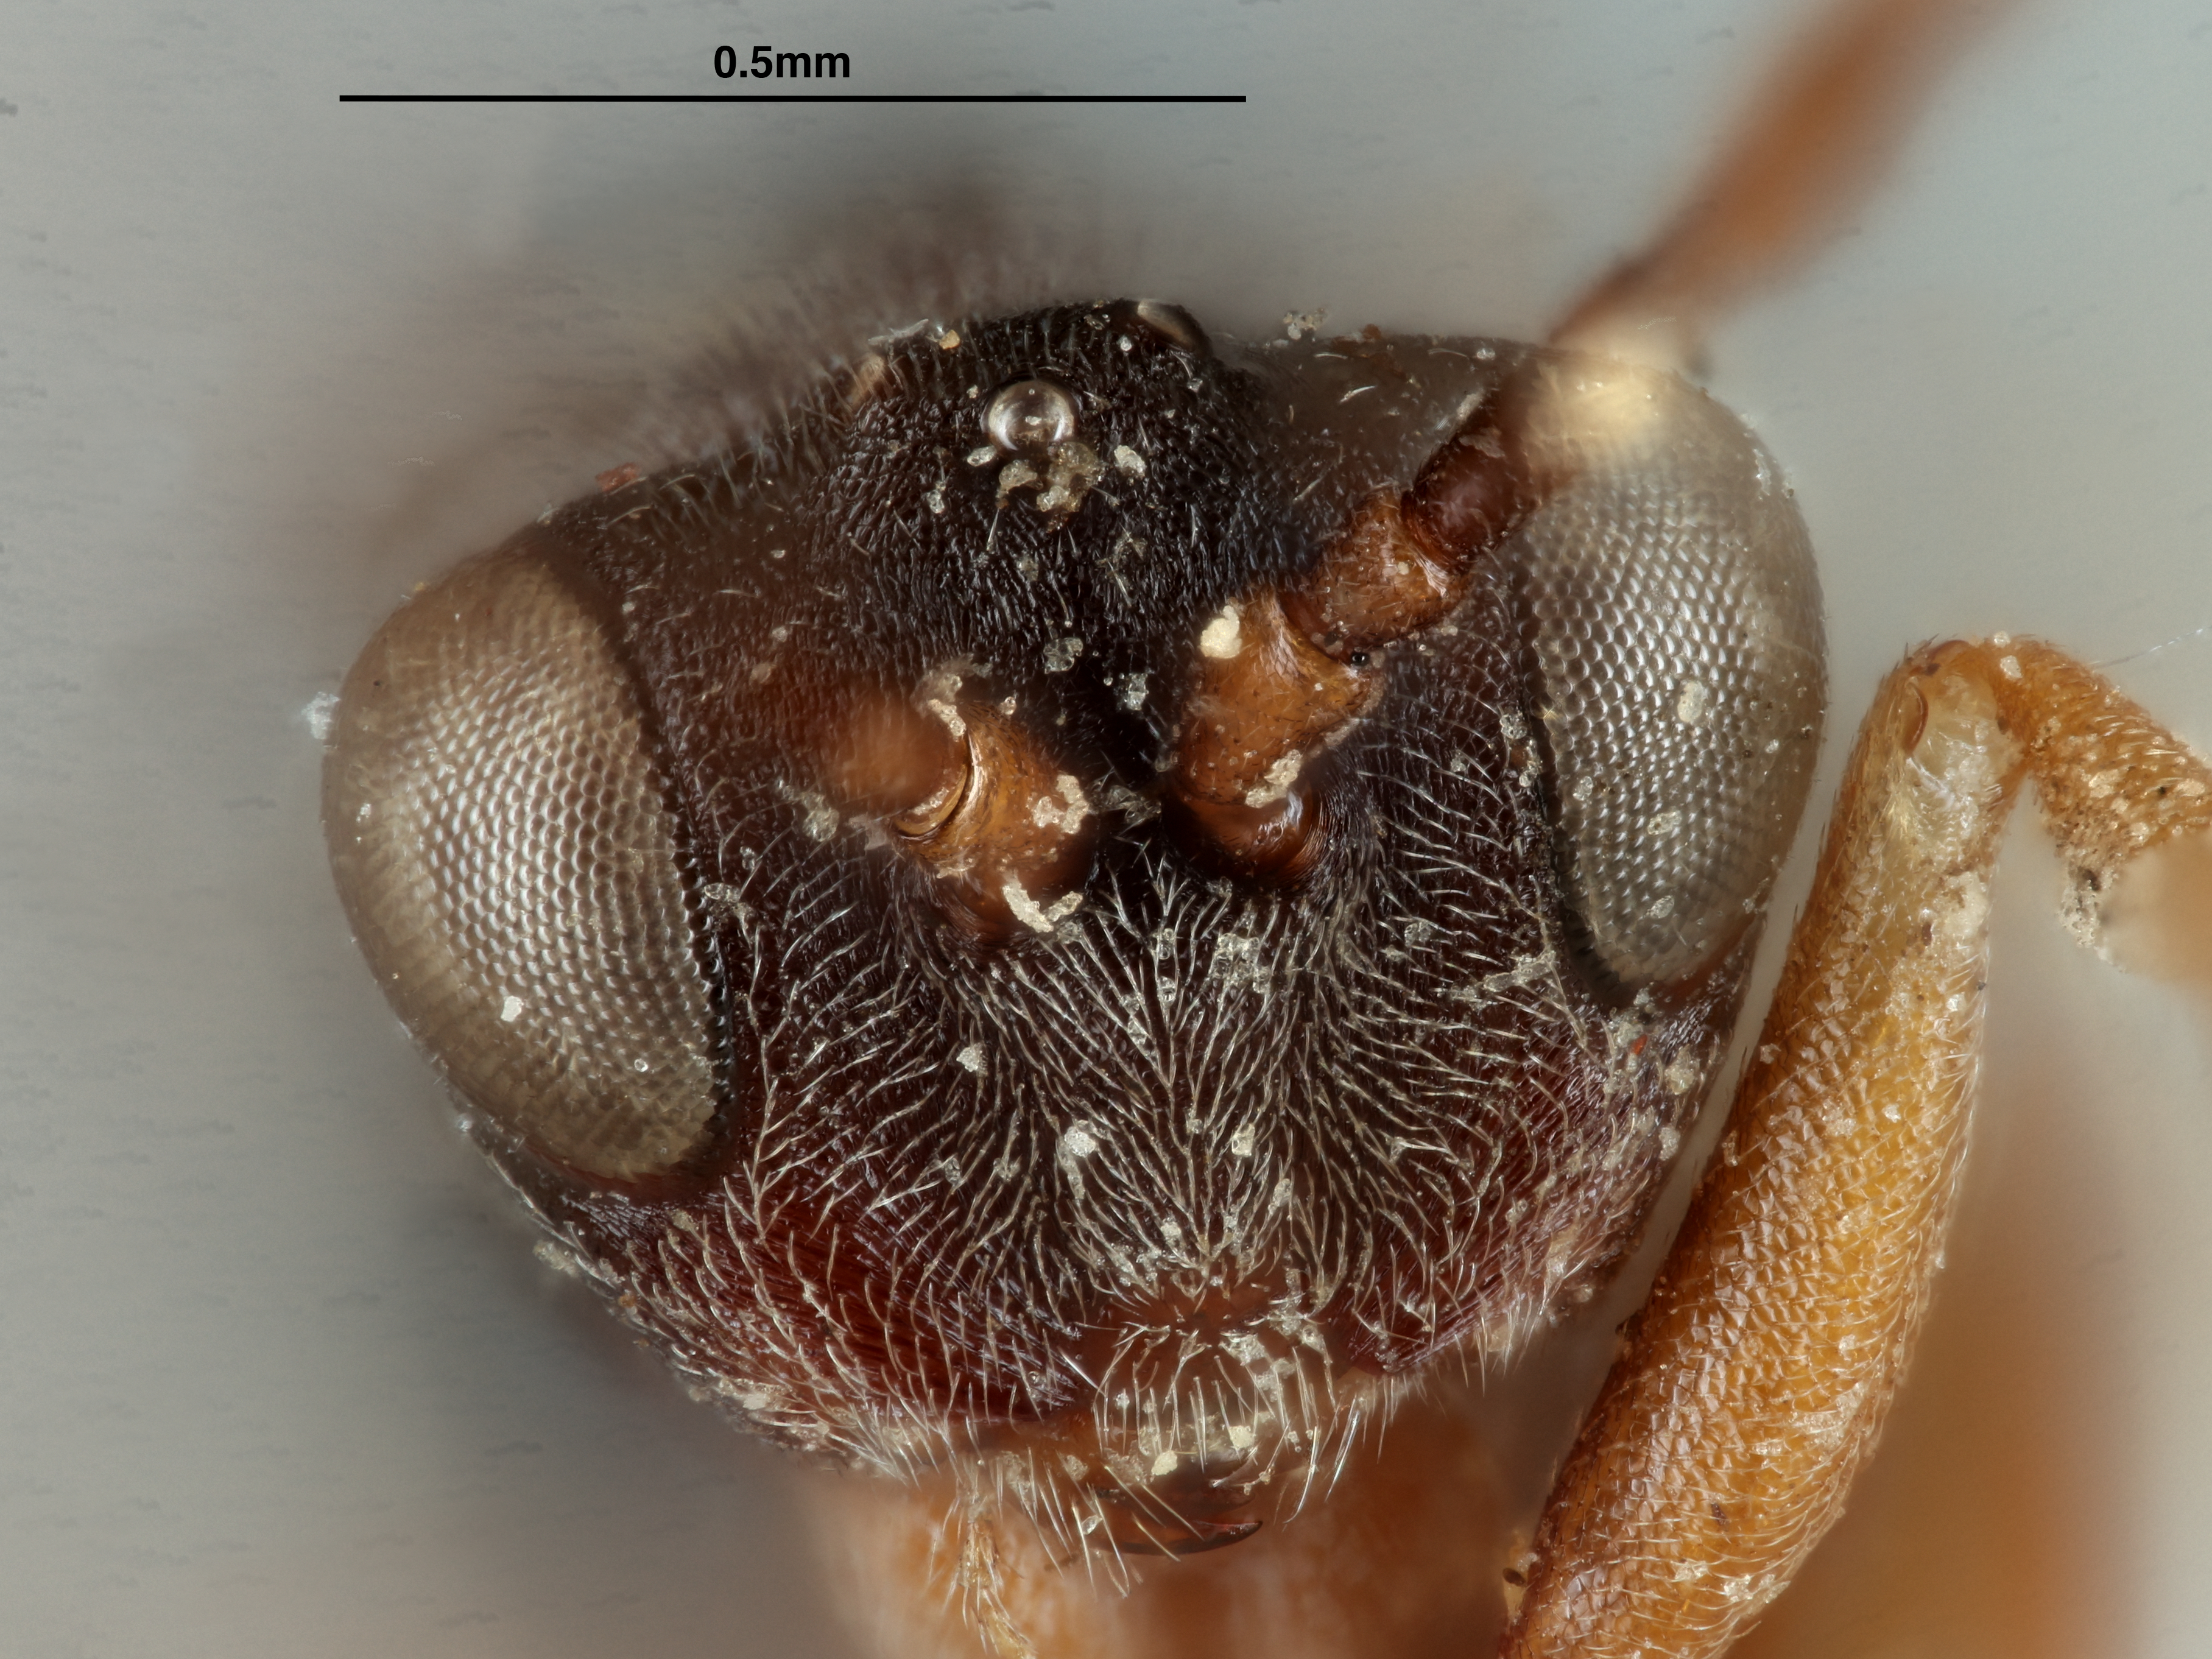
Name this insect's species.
Aulax sonchicola
